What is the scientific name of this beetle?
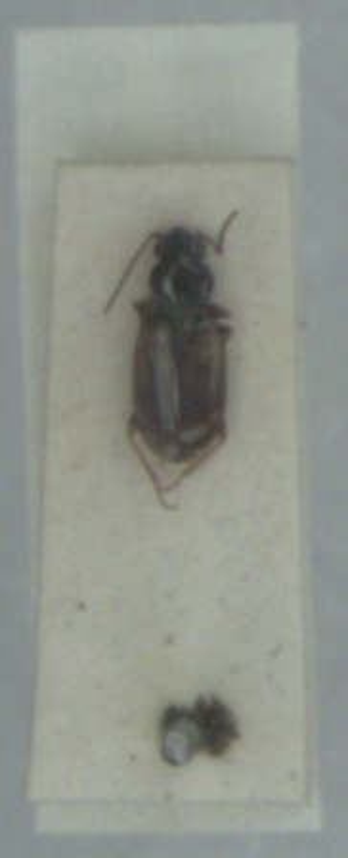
Bembidion ephippium
